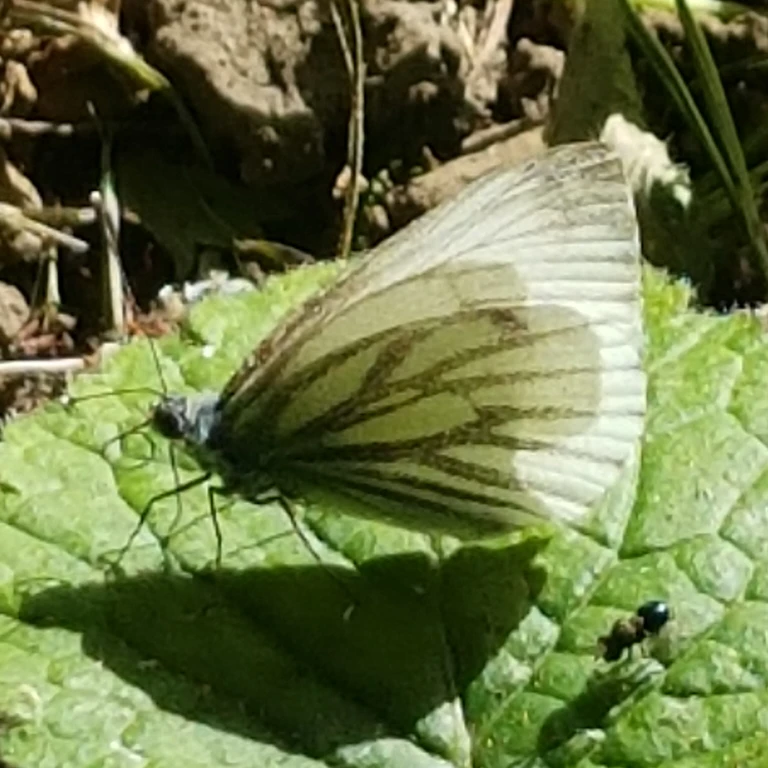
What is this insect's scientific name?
Pieris napi
